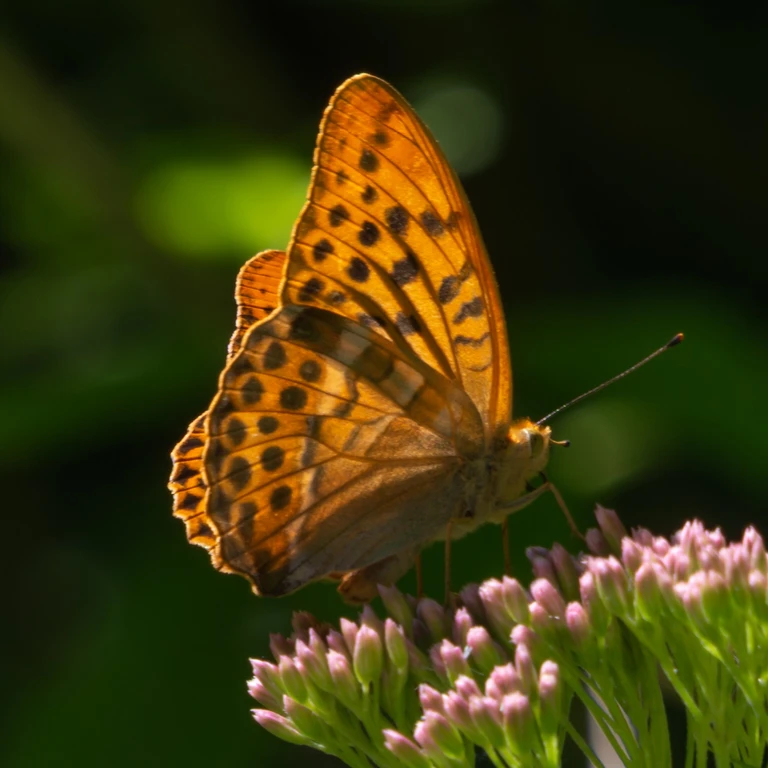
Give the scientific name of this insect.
Argynnis paphia
